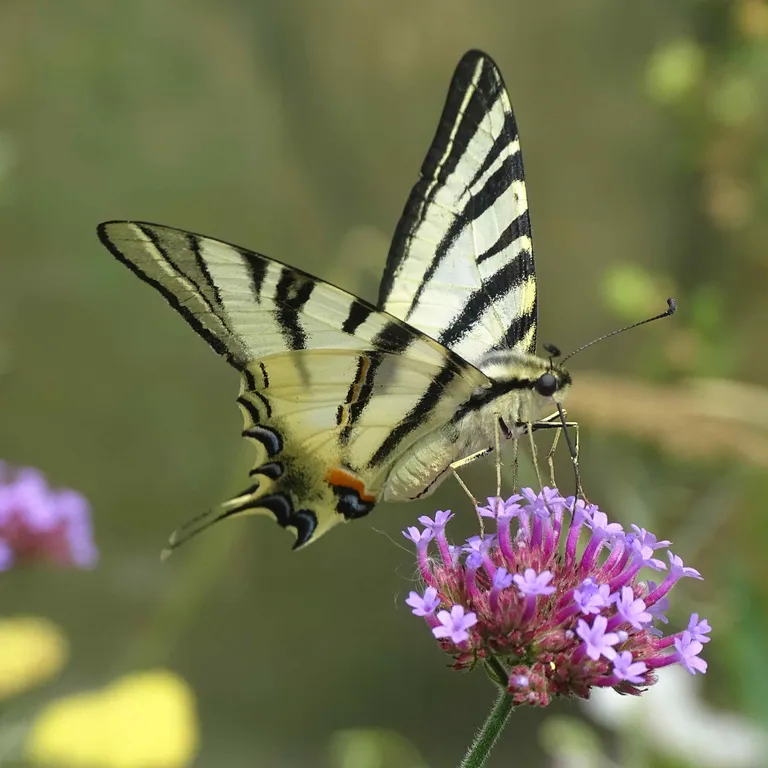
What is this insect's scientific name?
Iphiclides podalirius
